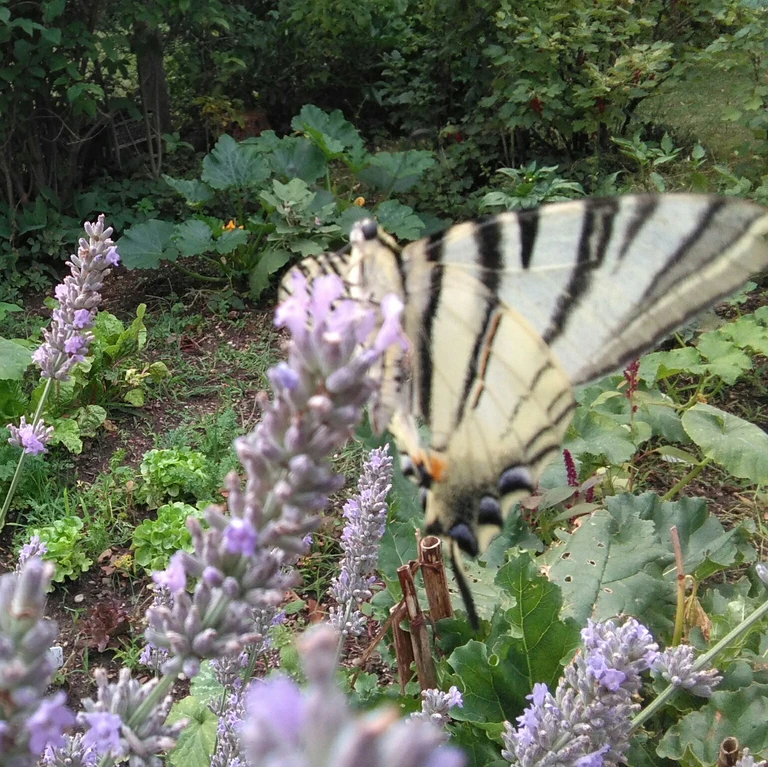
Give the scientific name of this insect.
Iphiclides podalirius
